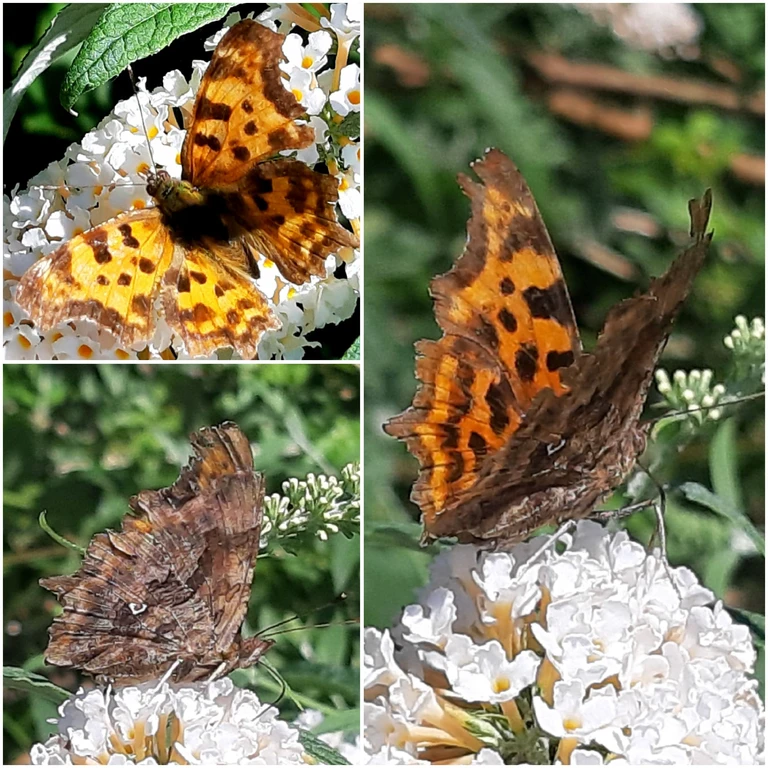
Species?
Polygonia c-album
